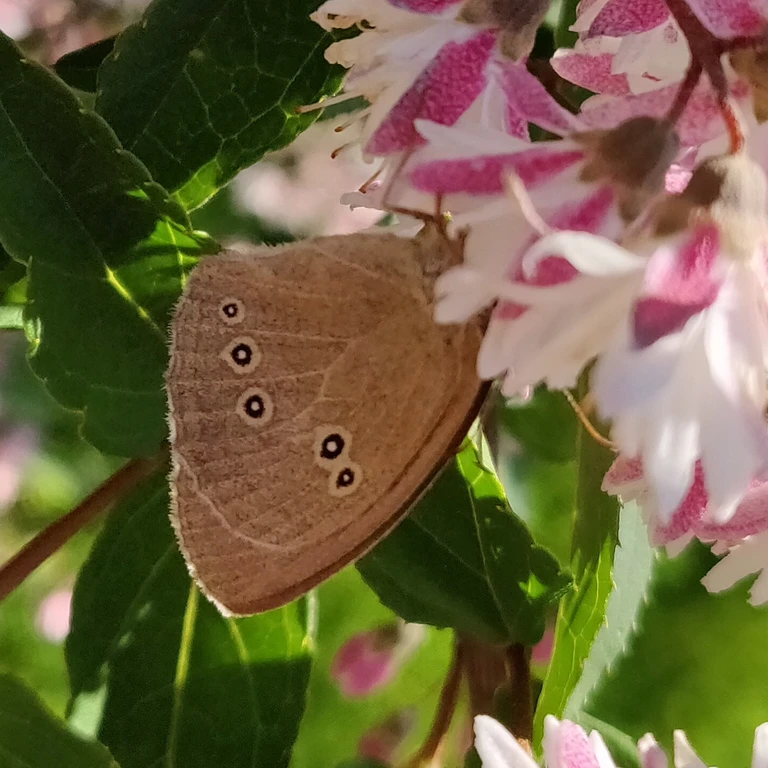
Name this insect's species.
Aphantopus hyperantus
